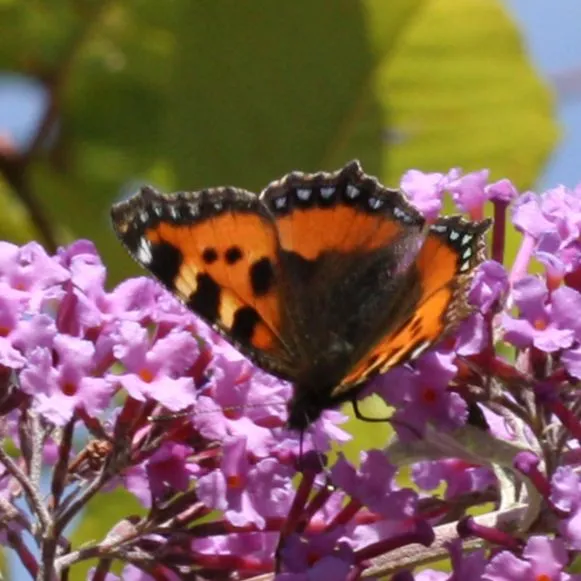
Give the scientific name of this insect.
Aglais urticae
